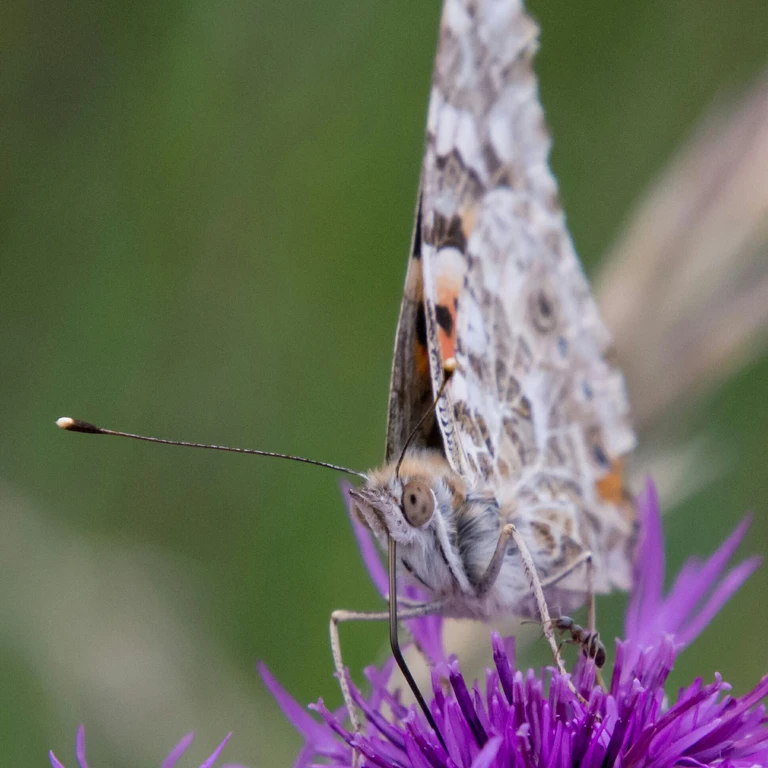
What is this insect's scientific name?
Vanessa cardui
